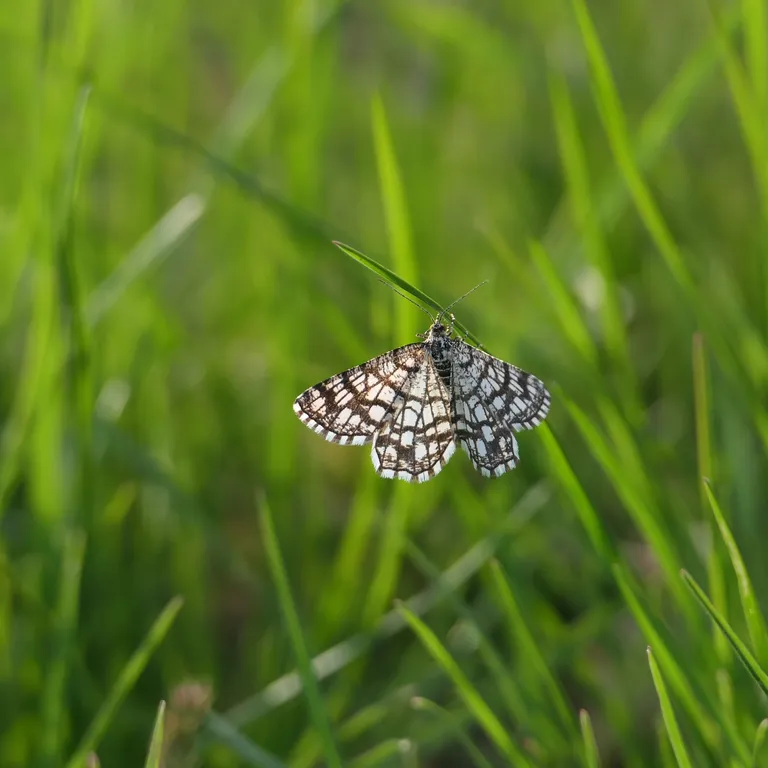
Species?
Chiasmia clathrata
